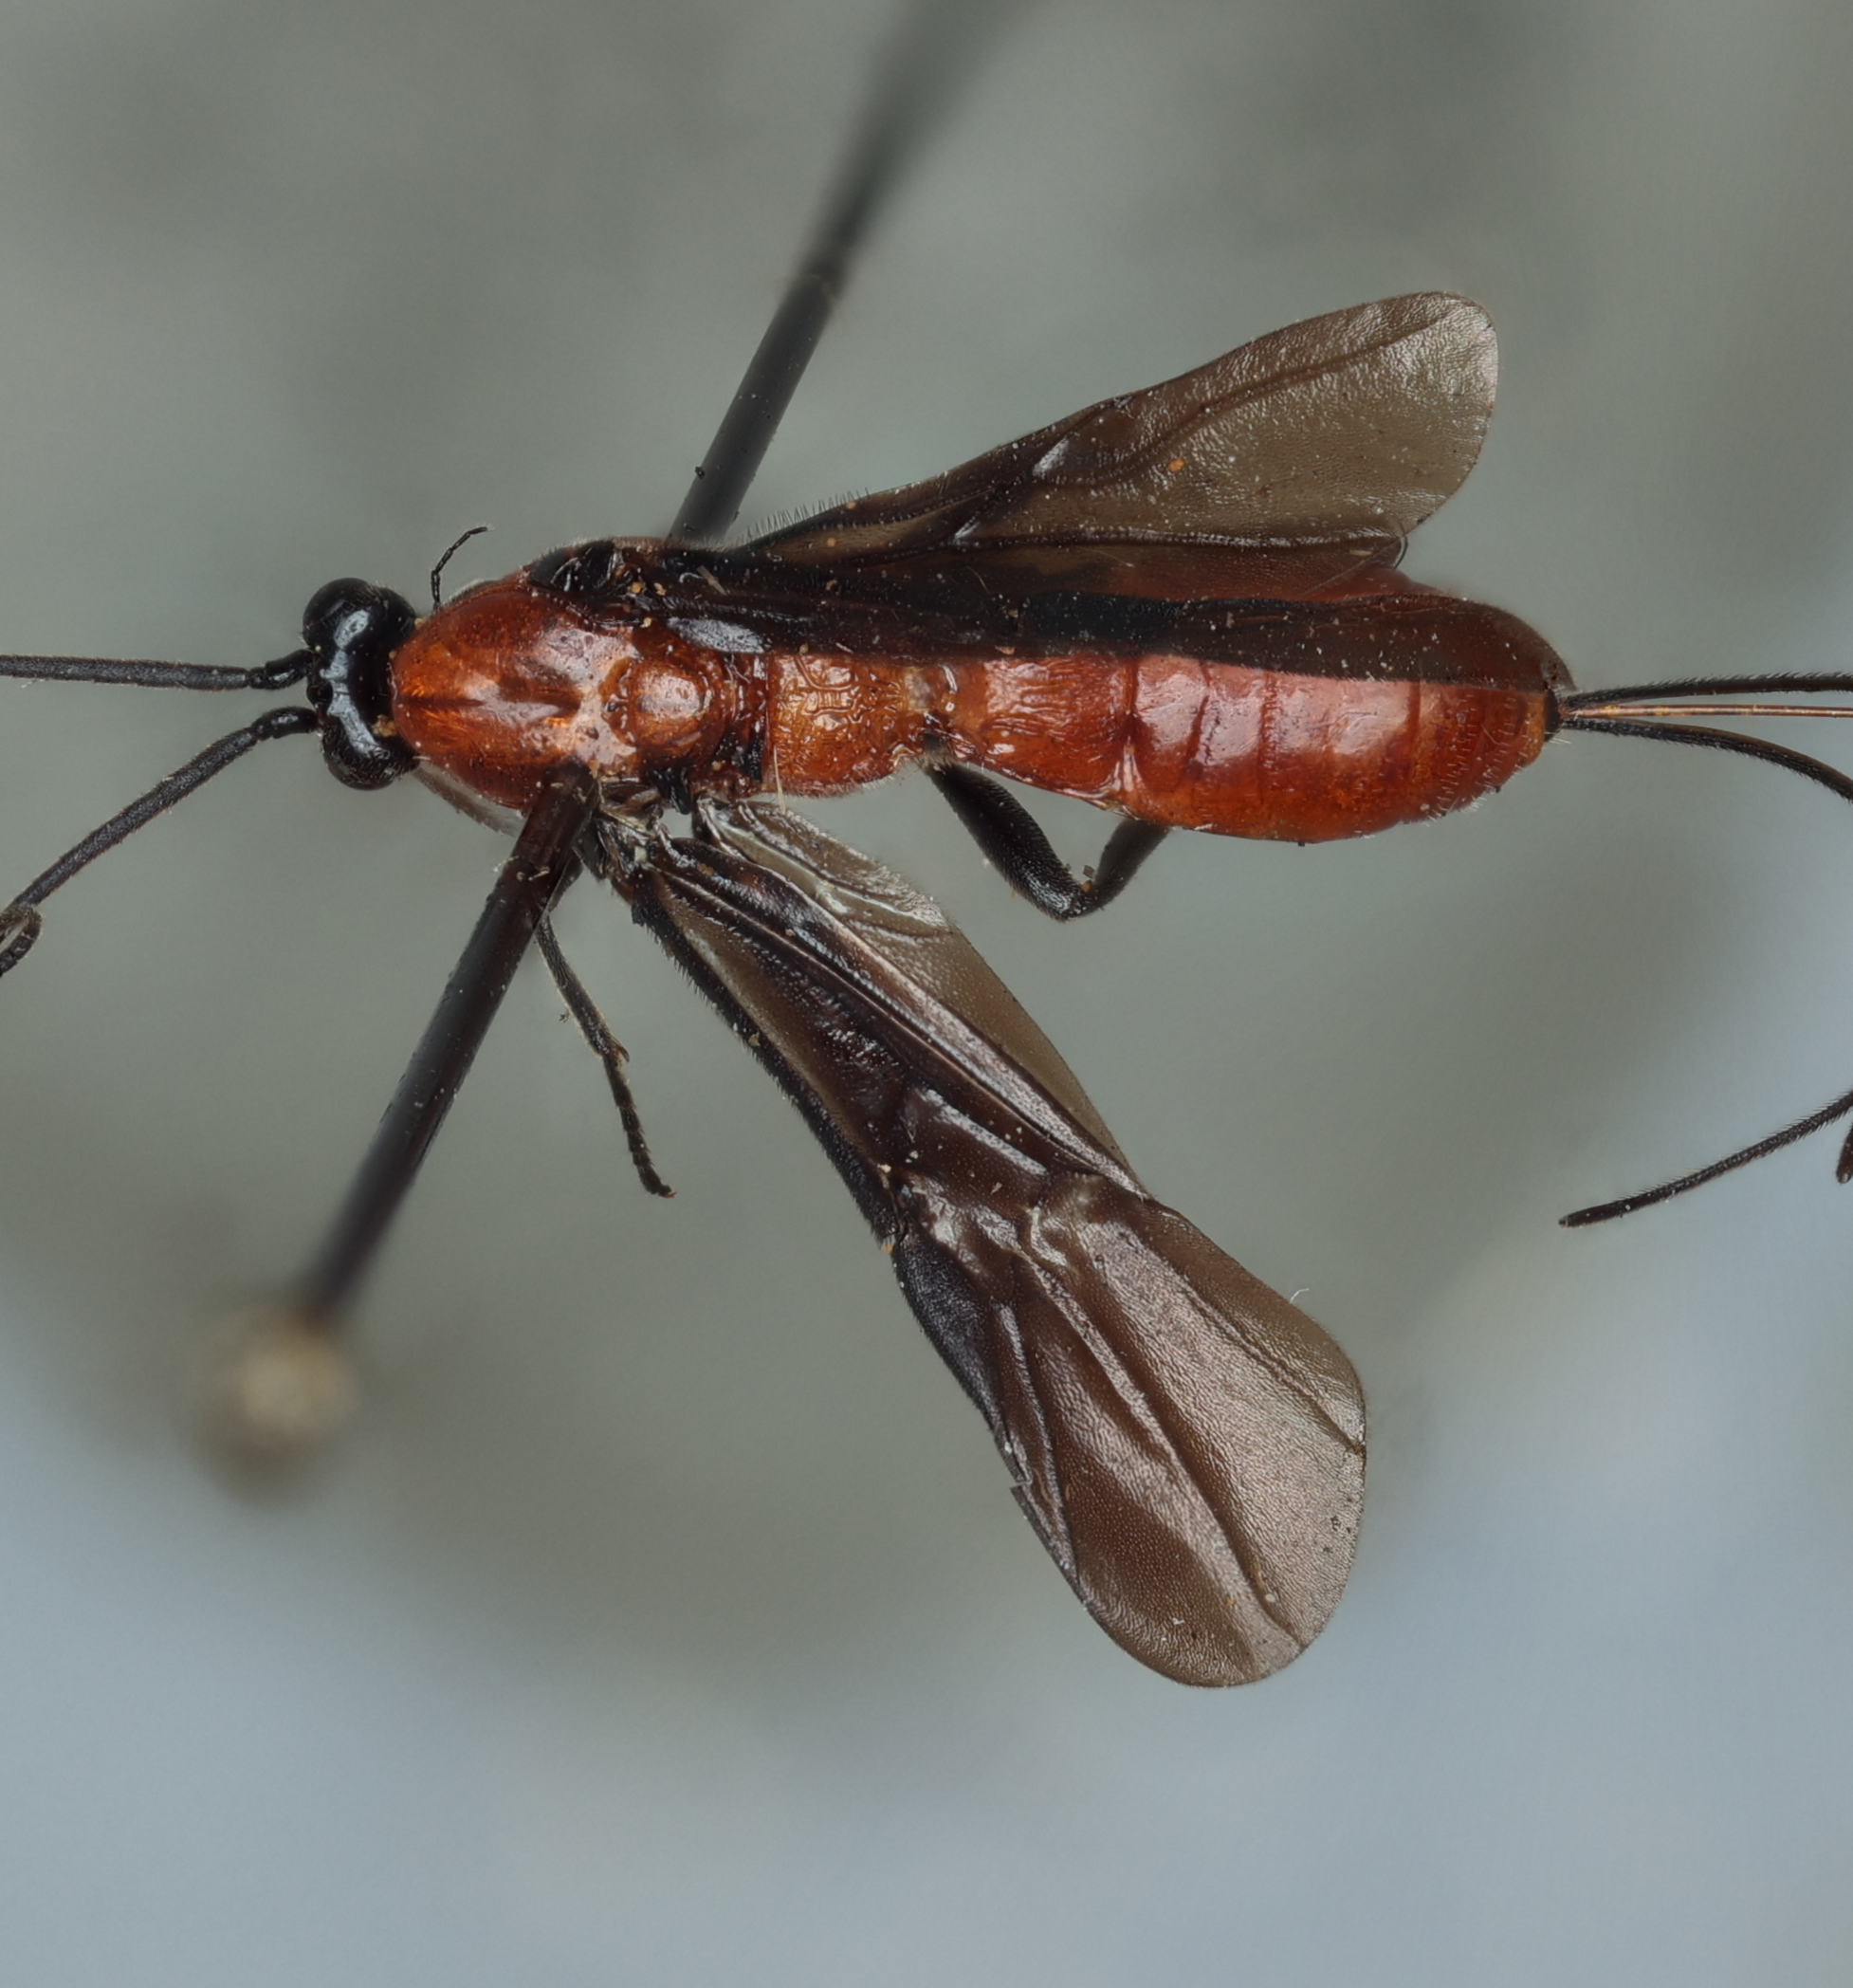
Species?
Bassus crassicornis
